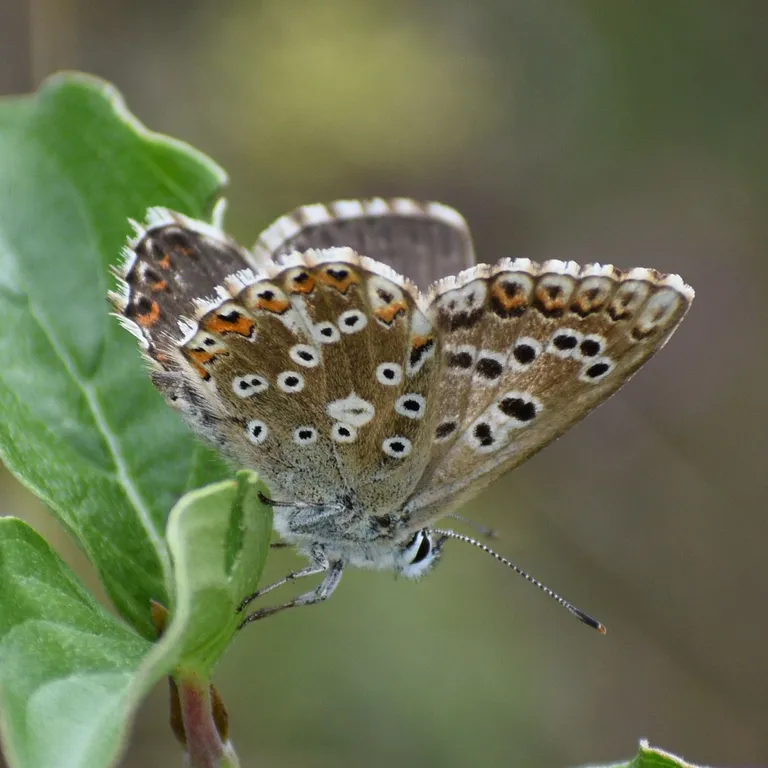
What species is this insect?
Lysandra coridon
